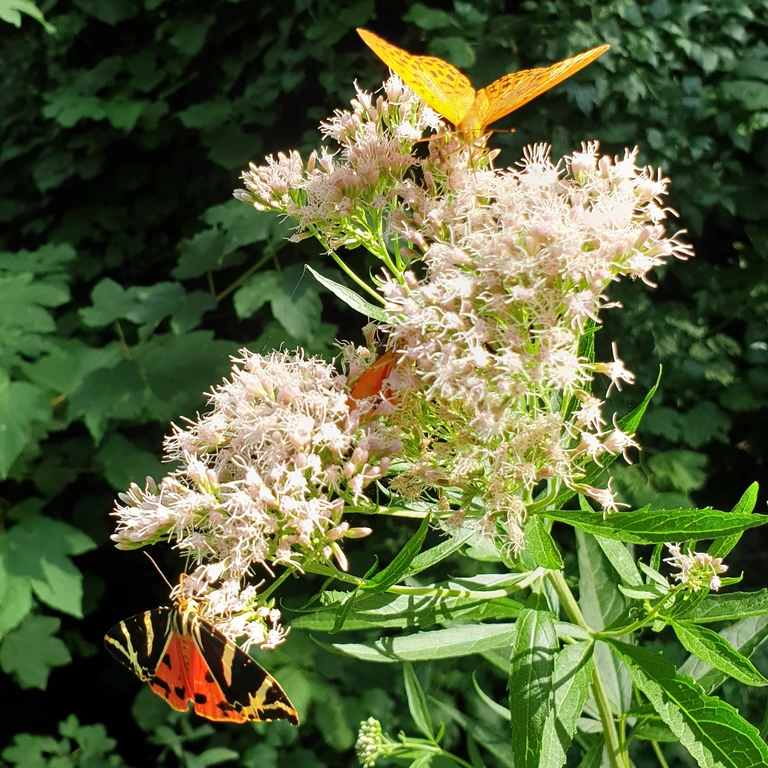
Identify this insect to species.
Euplagia quadripunctaria
